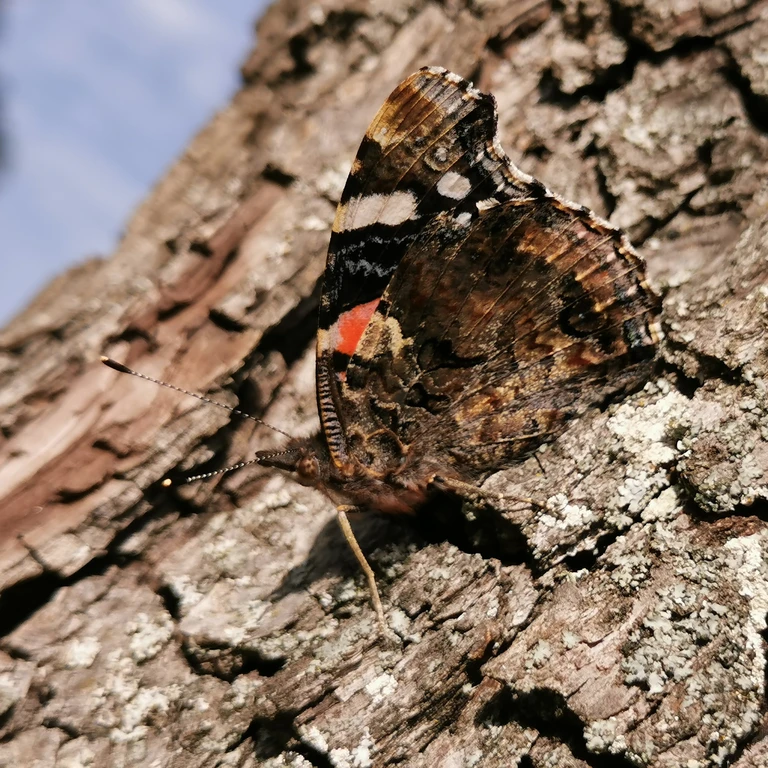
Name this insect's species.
Vanessa atalanta
